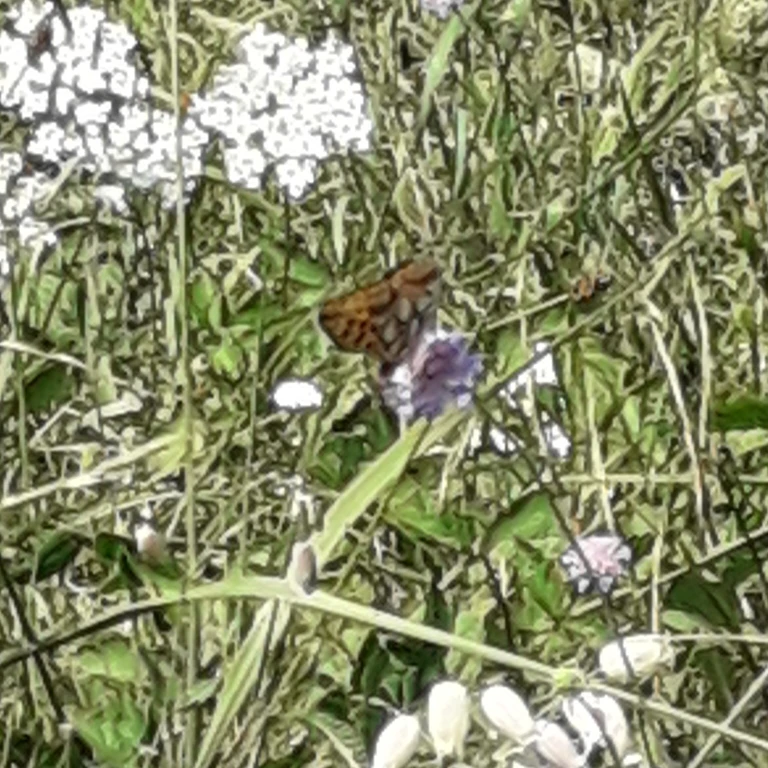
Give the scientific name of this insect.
Issoria lathonia
